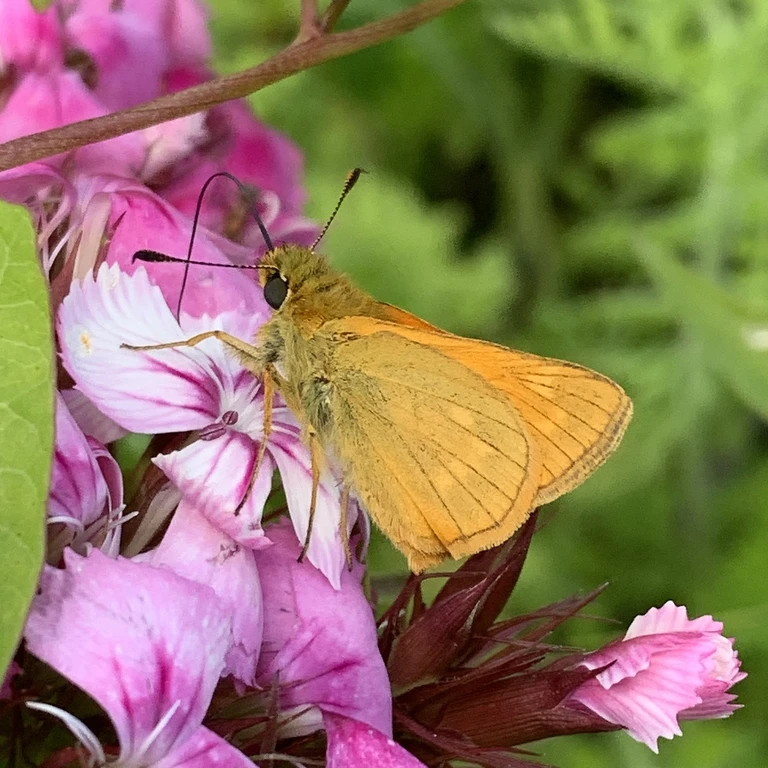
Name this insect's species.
Ochlodes sylvanus (also Ochlodes venata)
